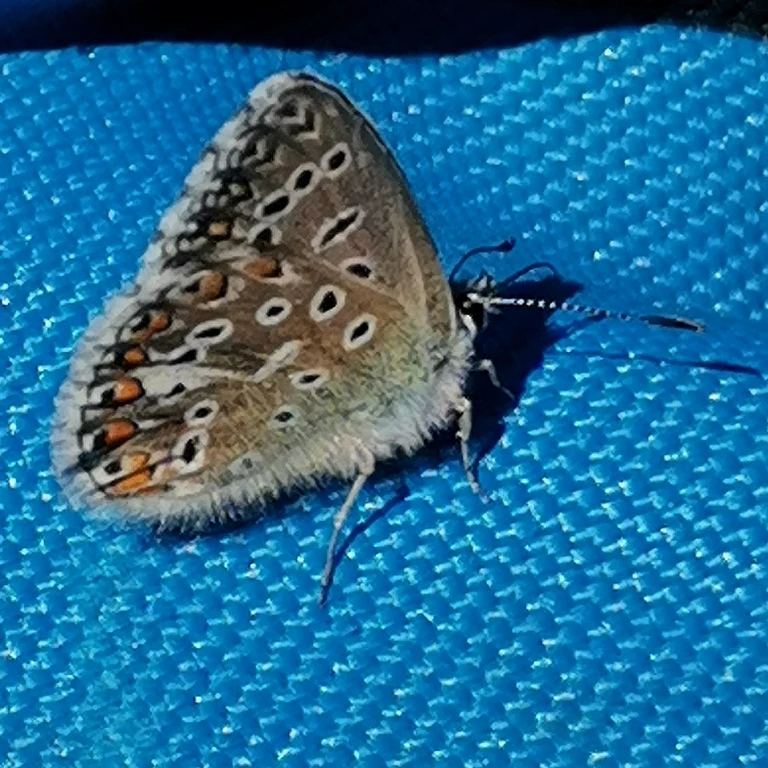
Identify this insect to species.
Polyommatus icarus
